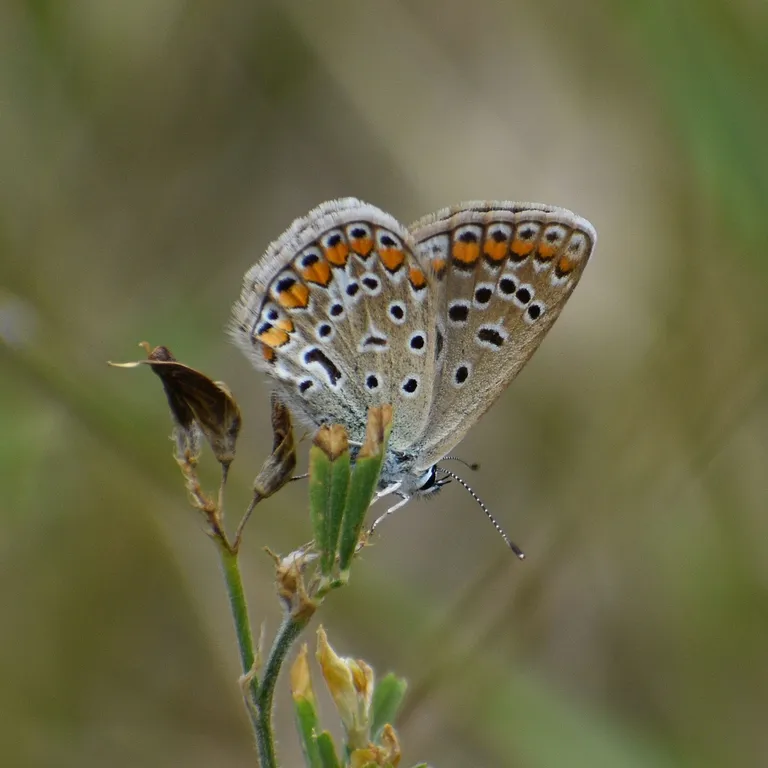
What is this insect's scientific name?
Polyommatus icarus
